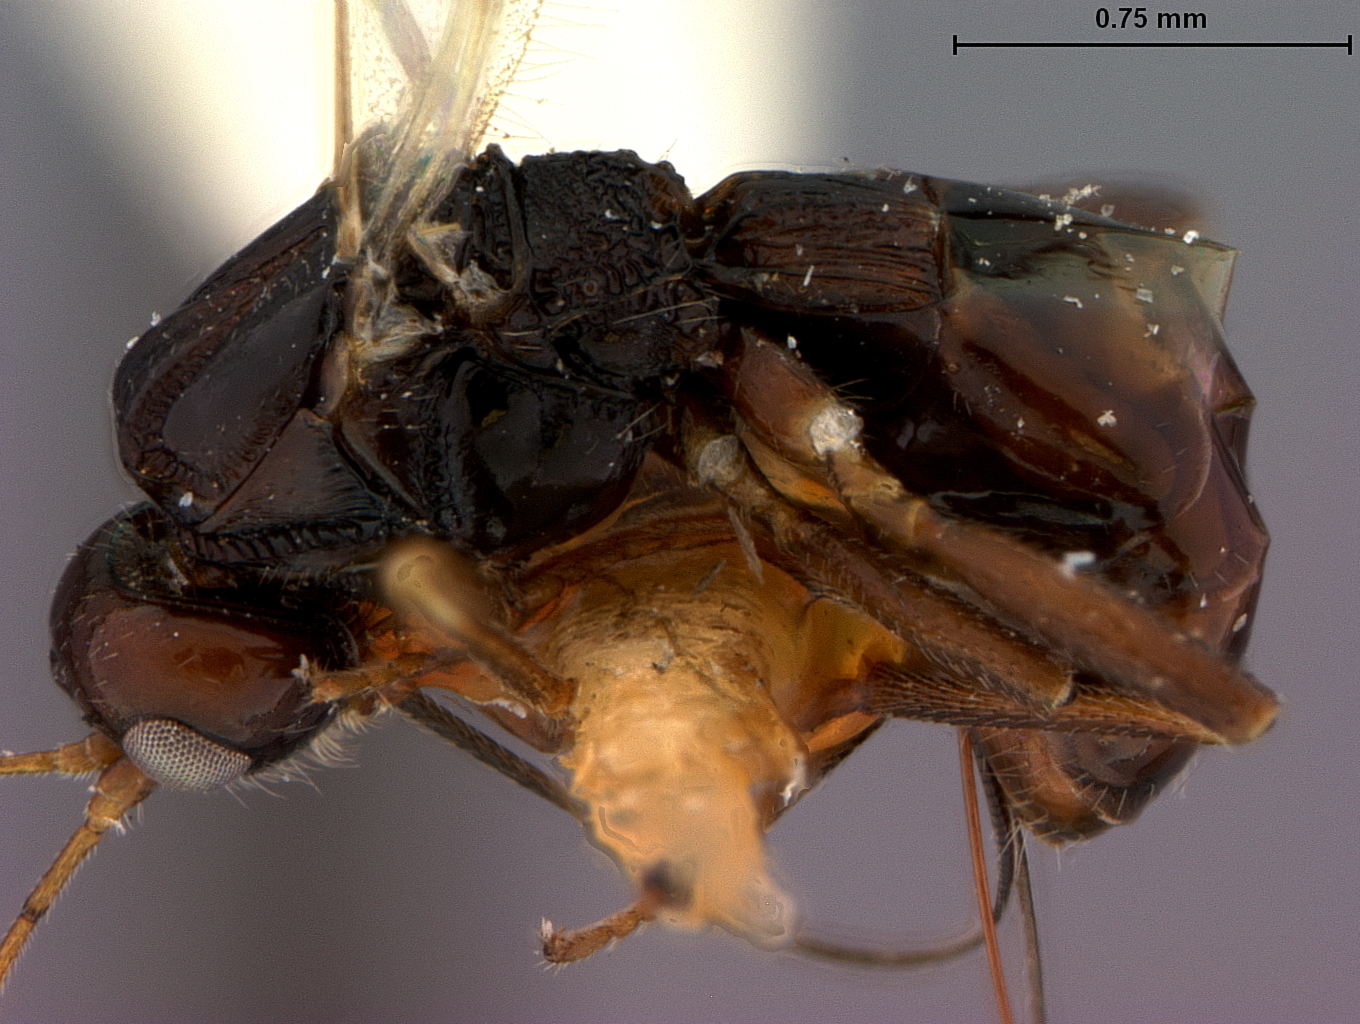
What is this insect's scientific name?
Ecphylus arcuatus
